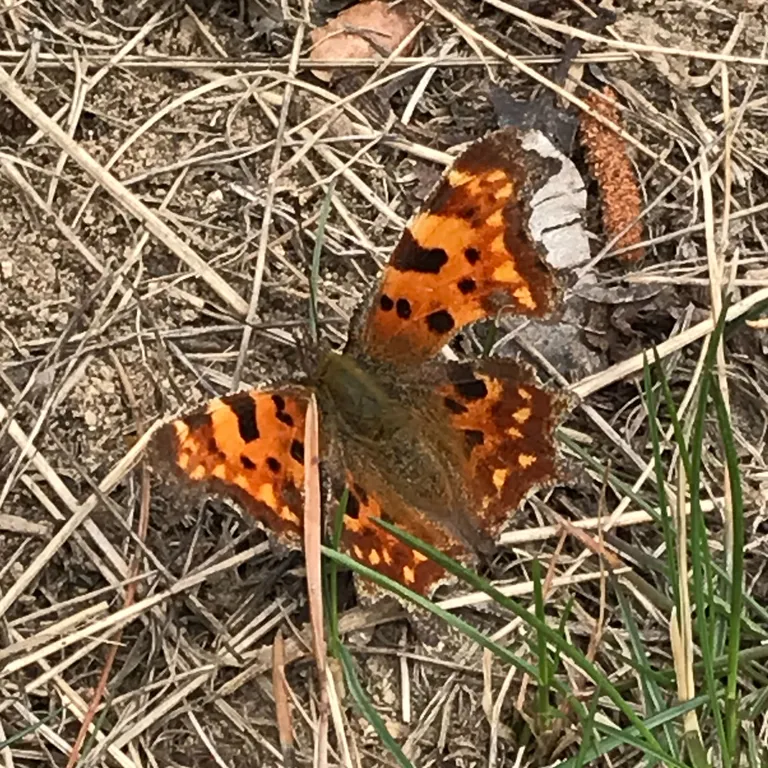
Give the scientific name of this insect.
Polygonia c-album
